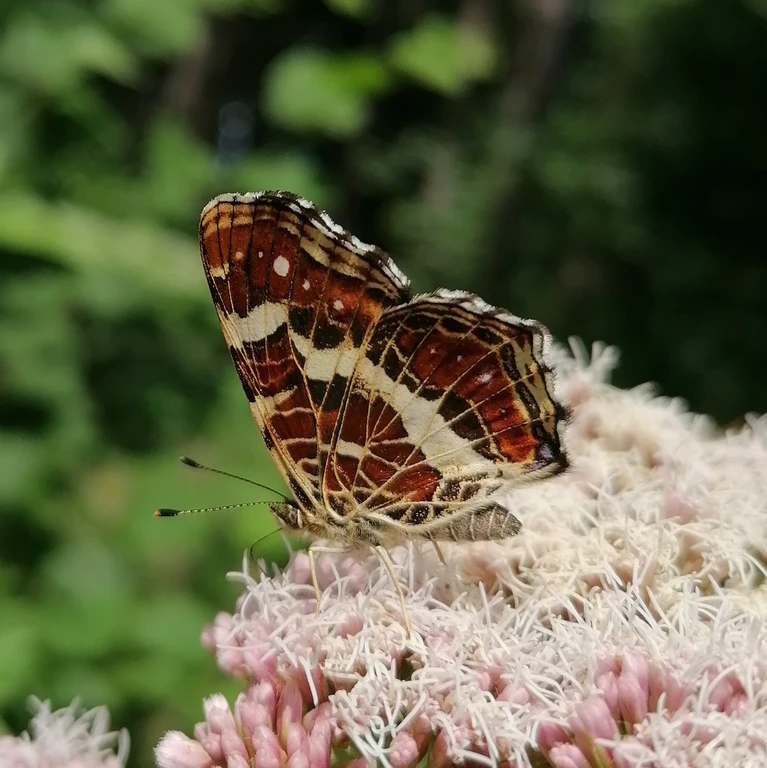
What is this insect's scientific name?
Araschnia levana
